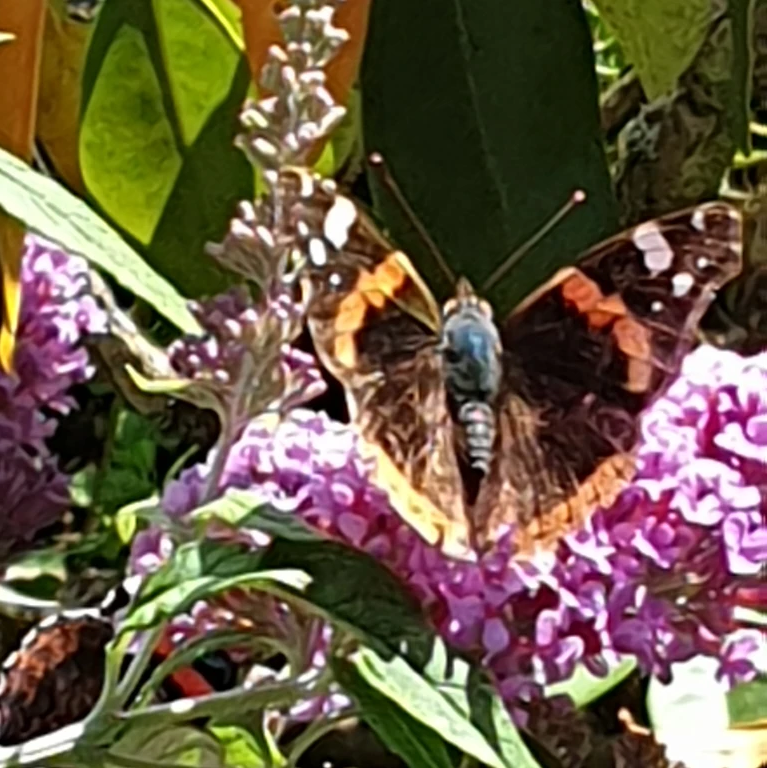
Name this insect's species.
Vanessa atalanta
